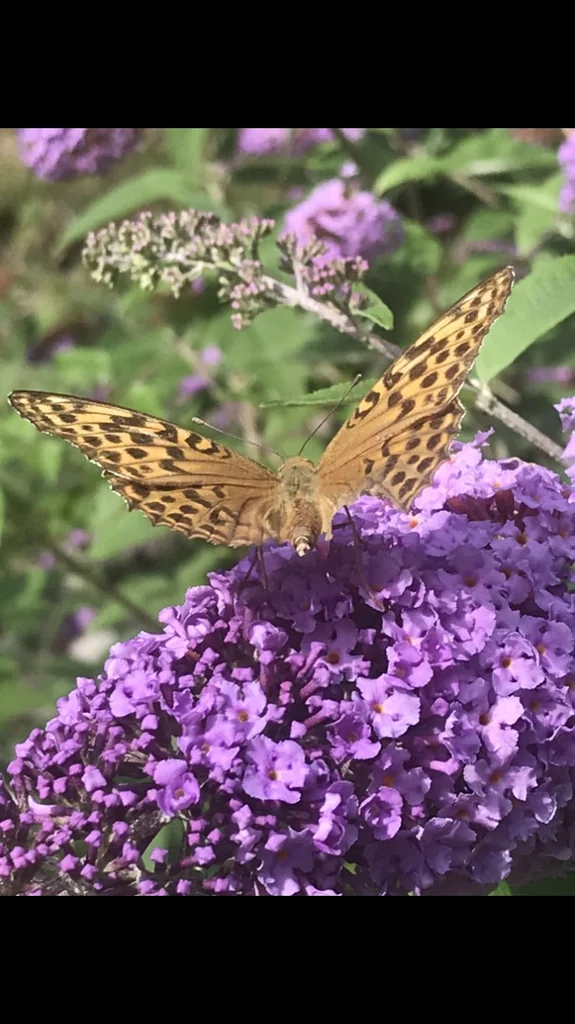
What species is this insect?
Argynnis paphia
